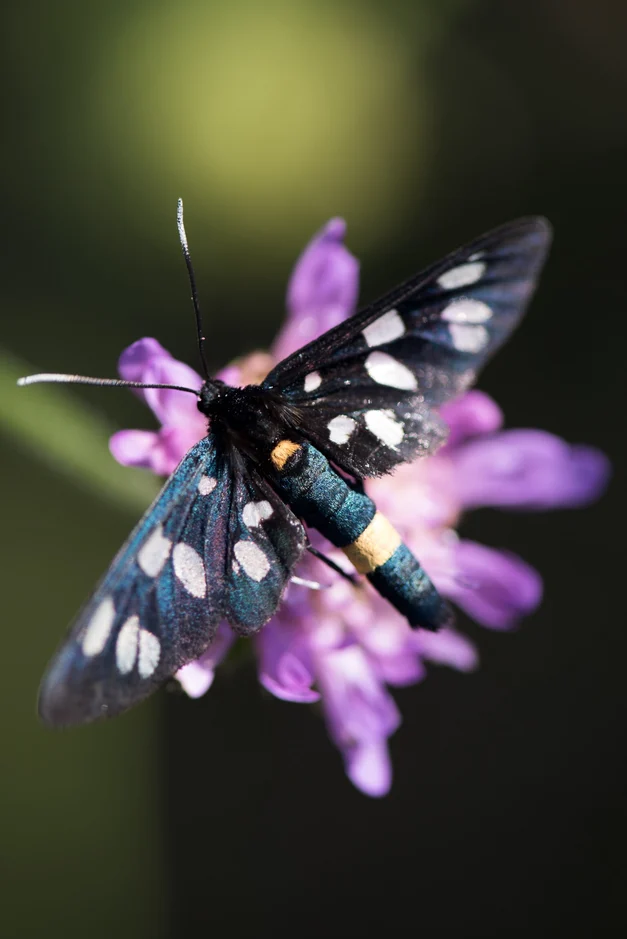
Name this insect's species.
Amata phegea
